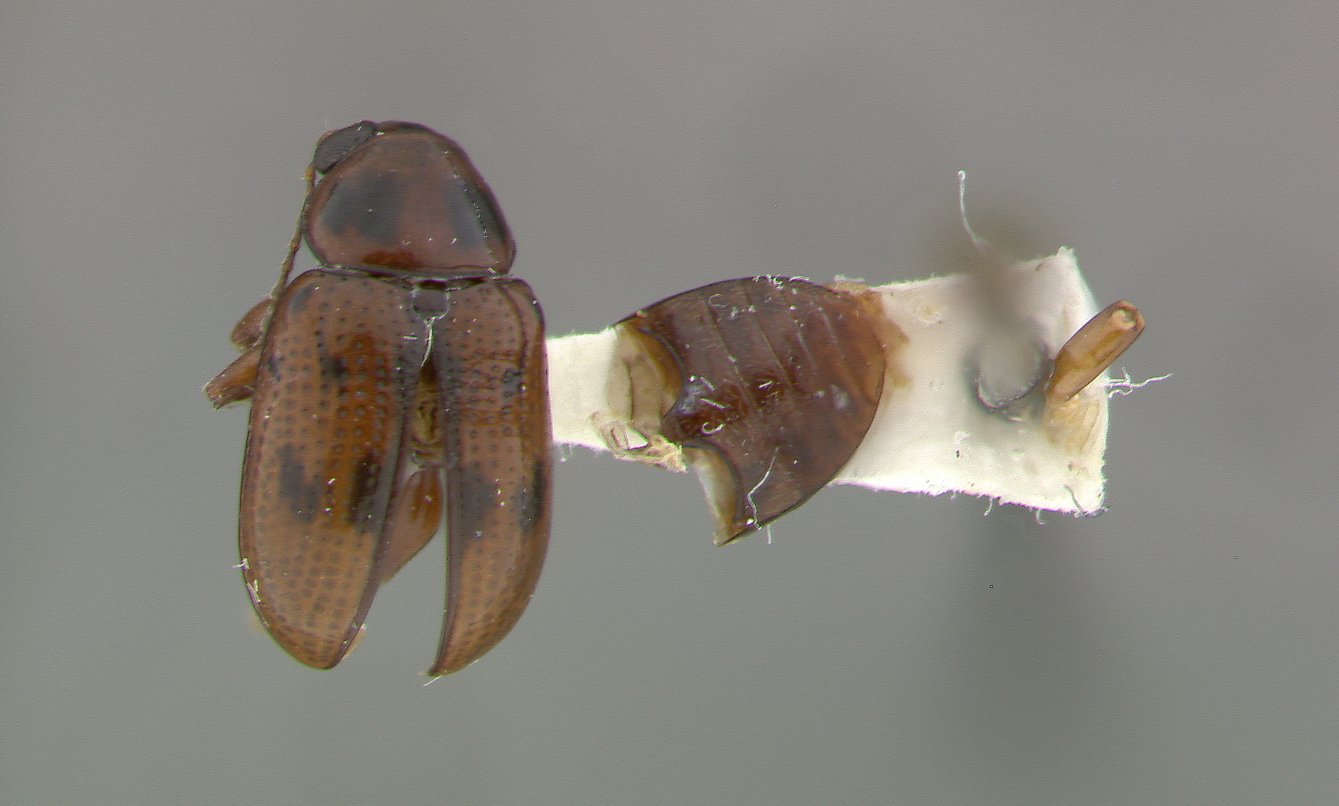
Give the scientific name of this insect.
Metachroma clarkei
